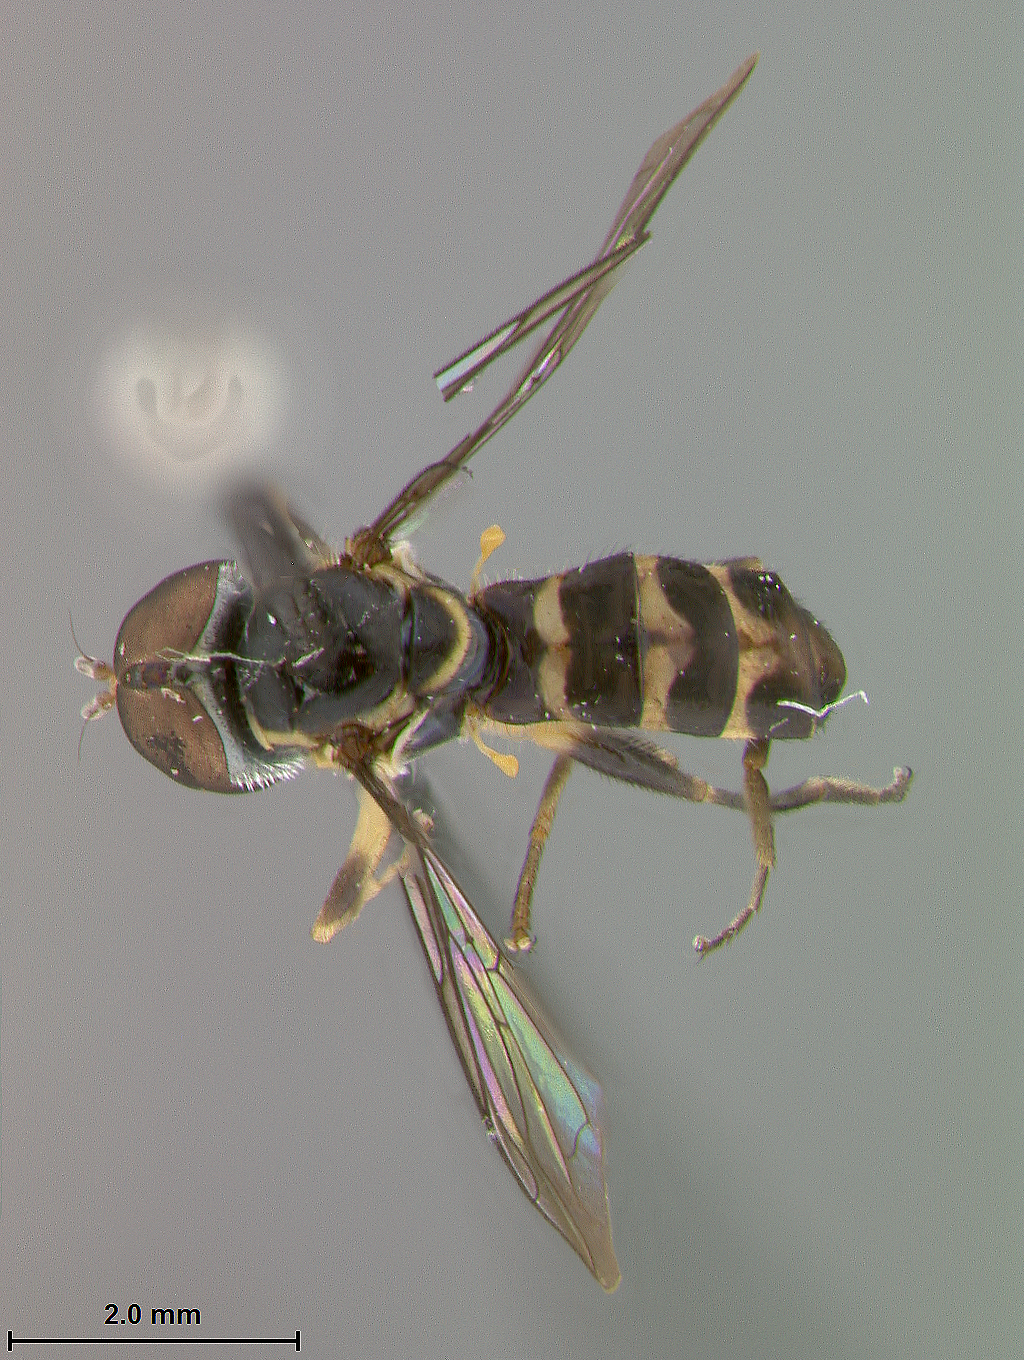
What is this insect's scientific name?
Mesogramma luna
